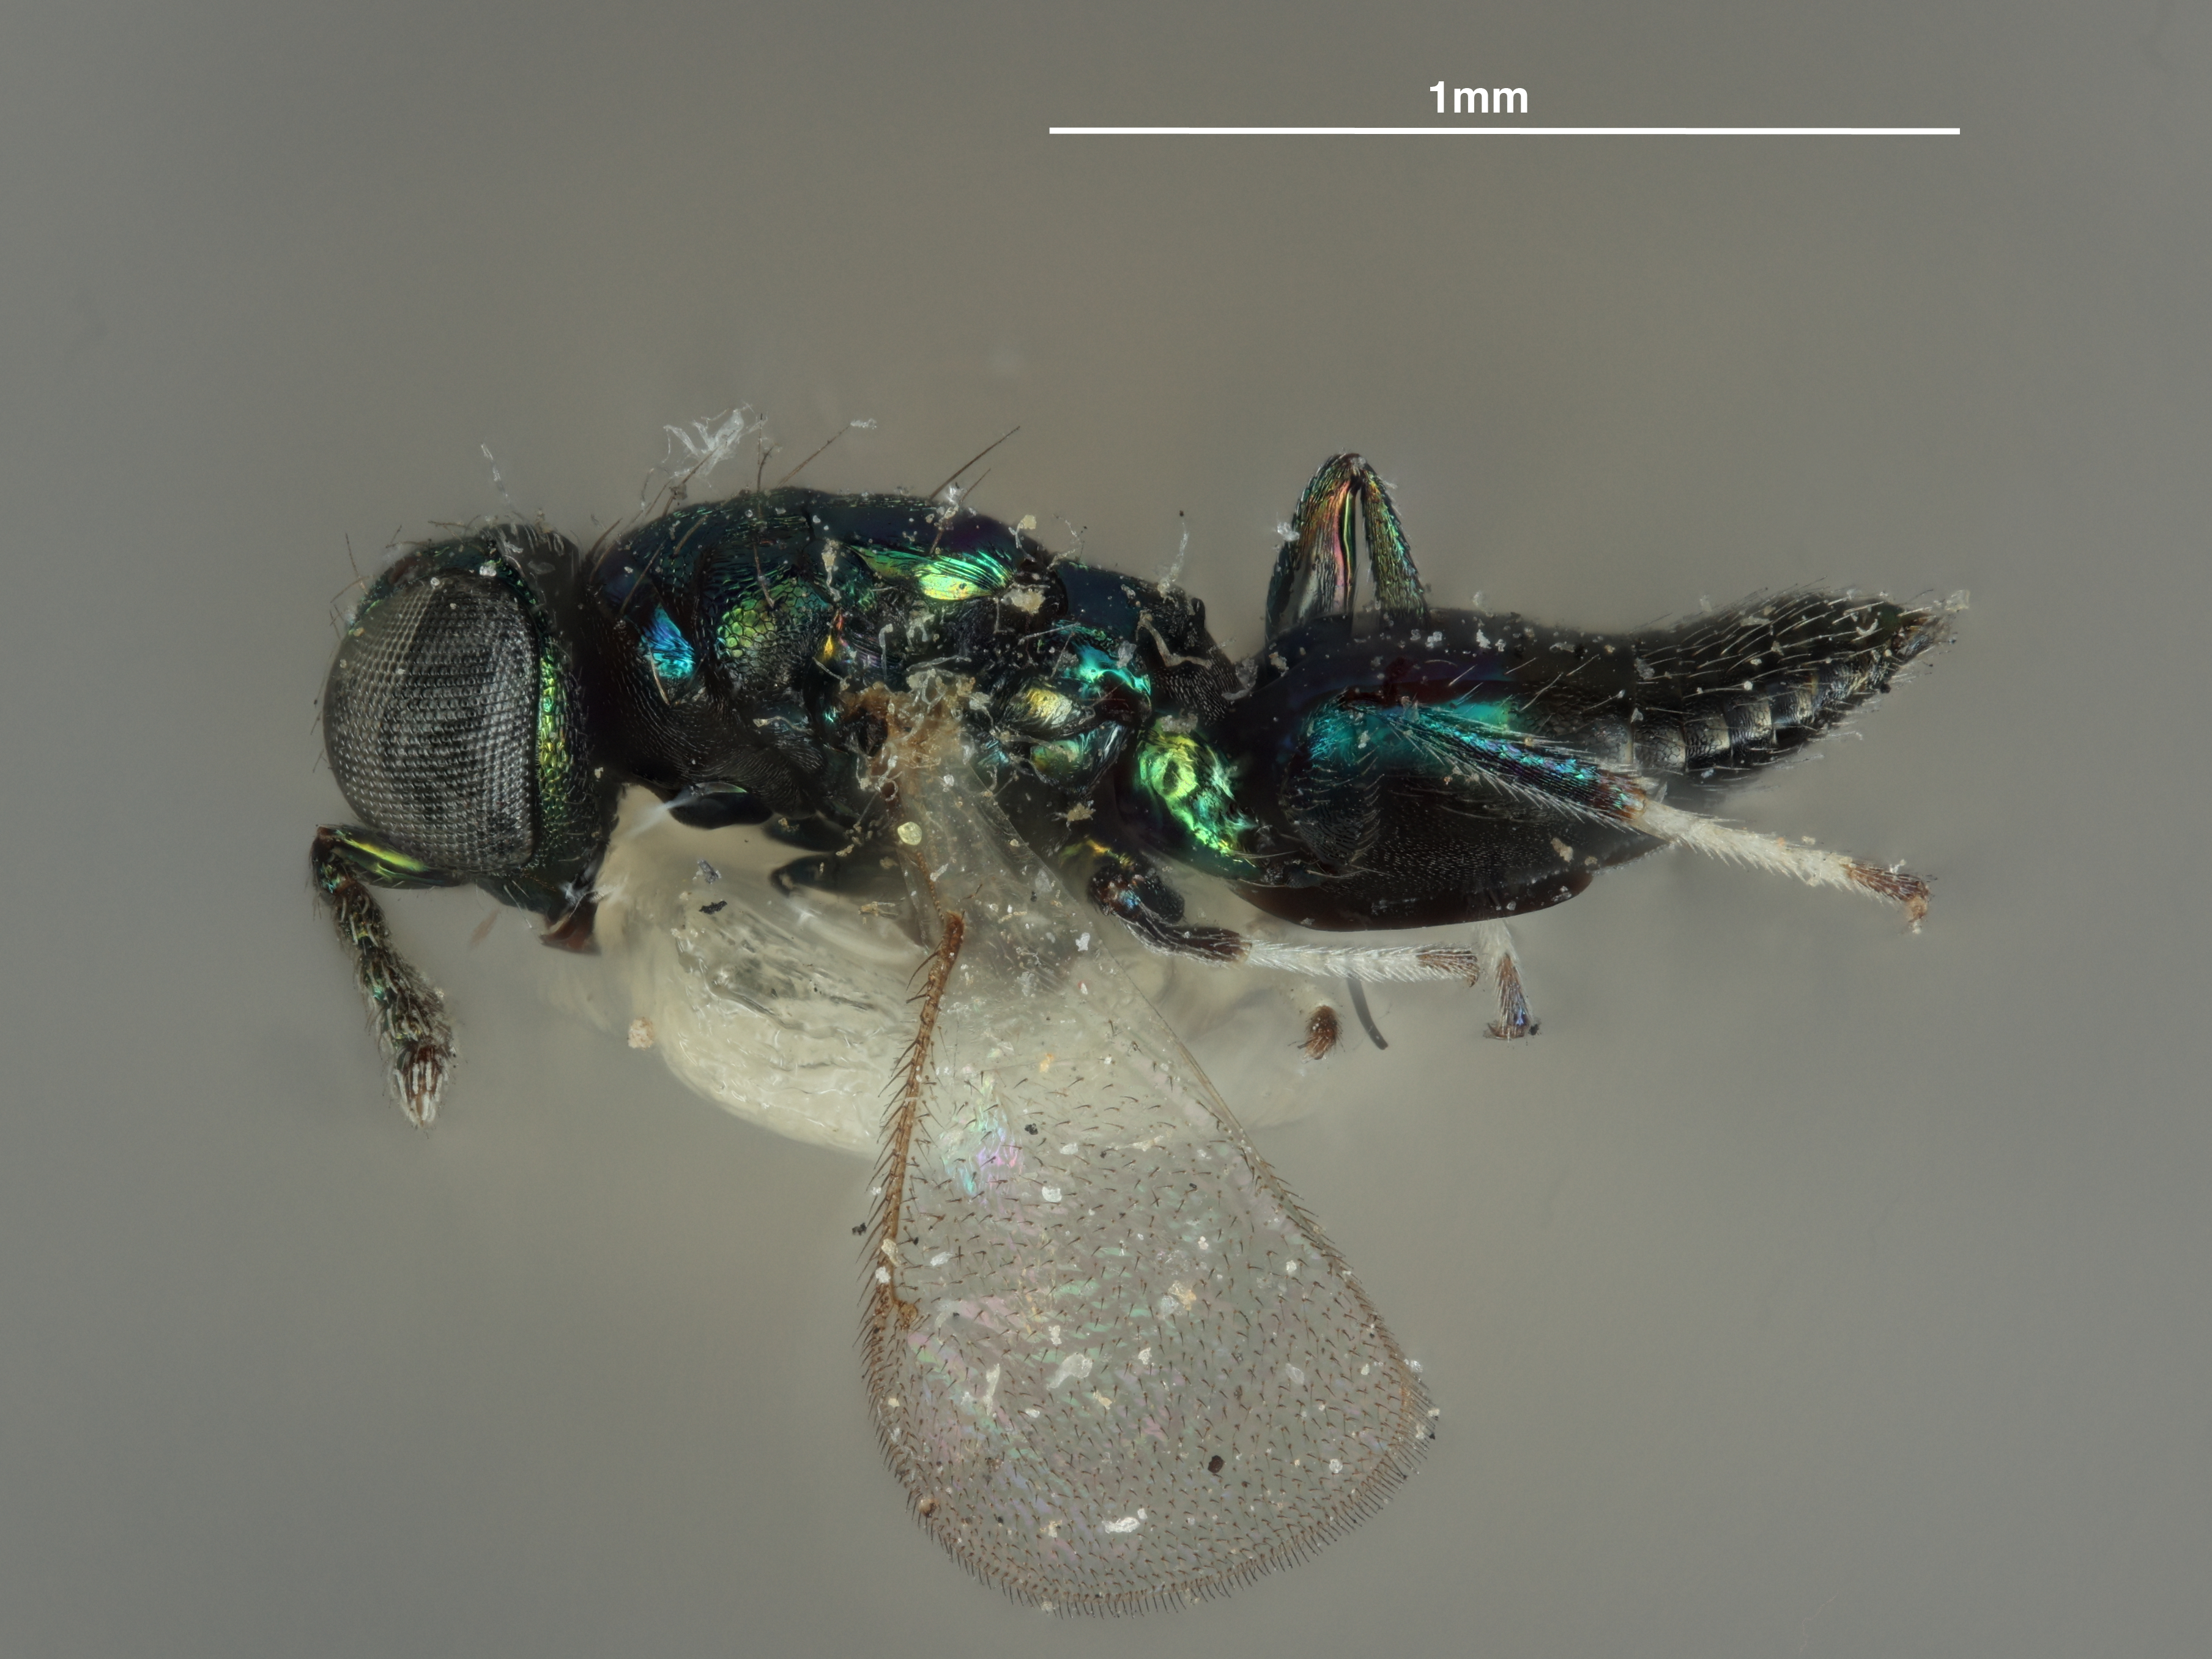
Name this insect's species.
Pediobius smithi
